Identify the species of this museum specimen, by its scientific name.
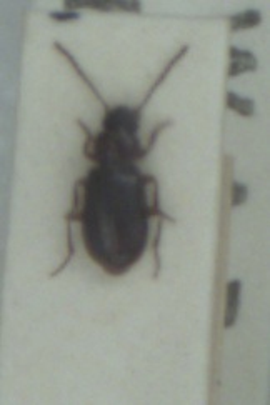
Acupalpus exiguus
